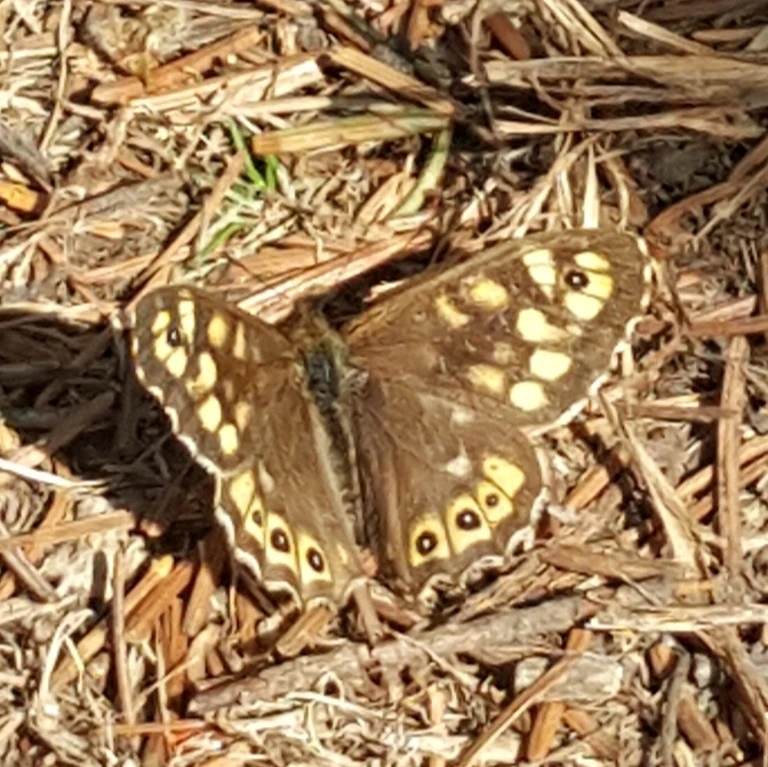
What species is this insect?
Pararge aegeria
